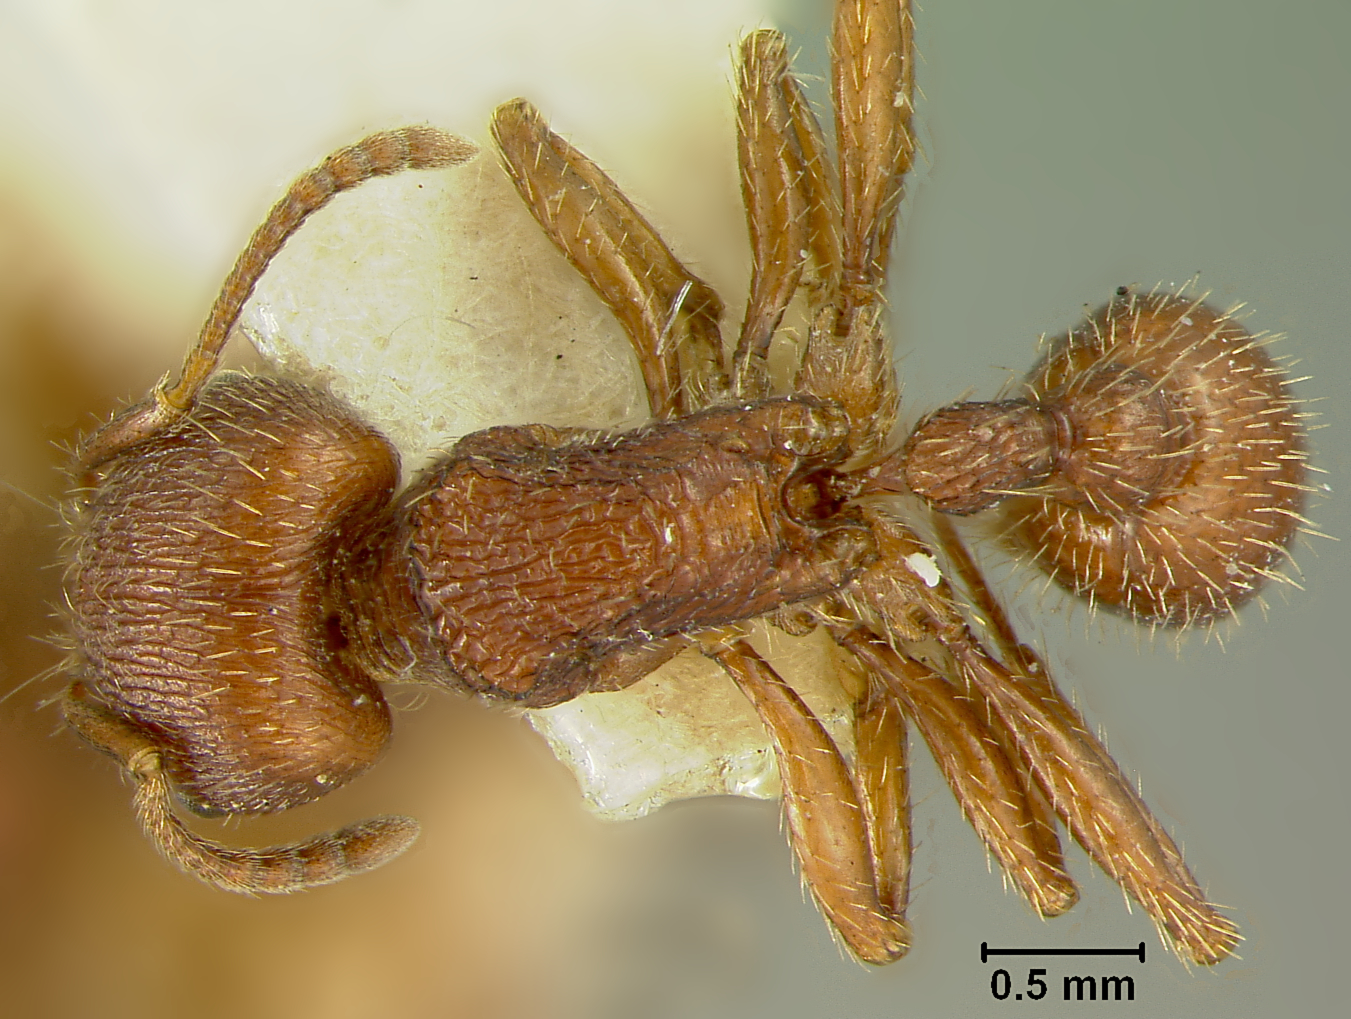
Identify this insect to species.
Pogonomyrmex guatemaltecus
